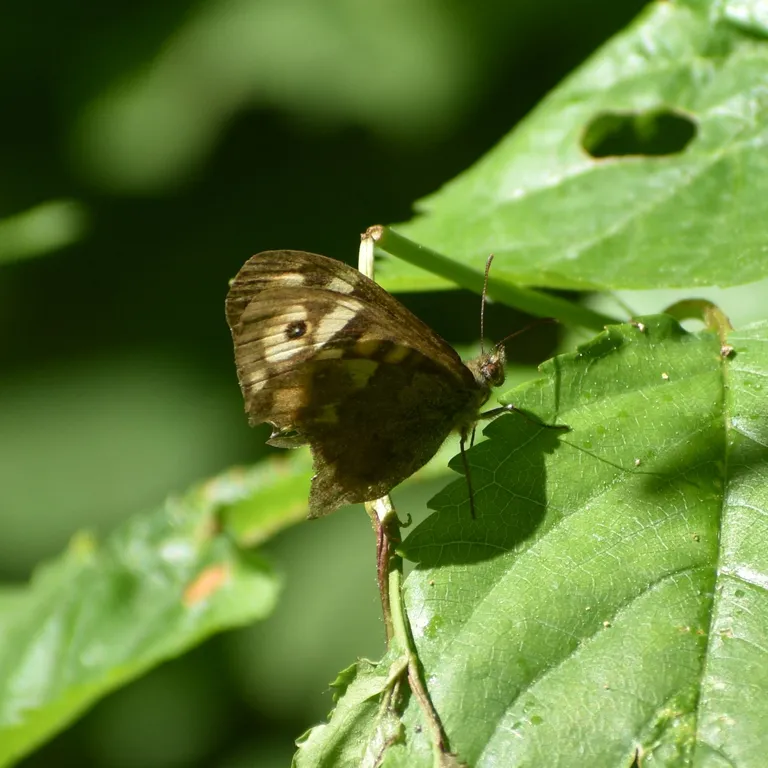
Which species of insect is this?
Pararge aegeria
